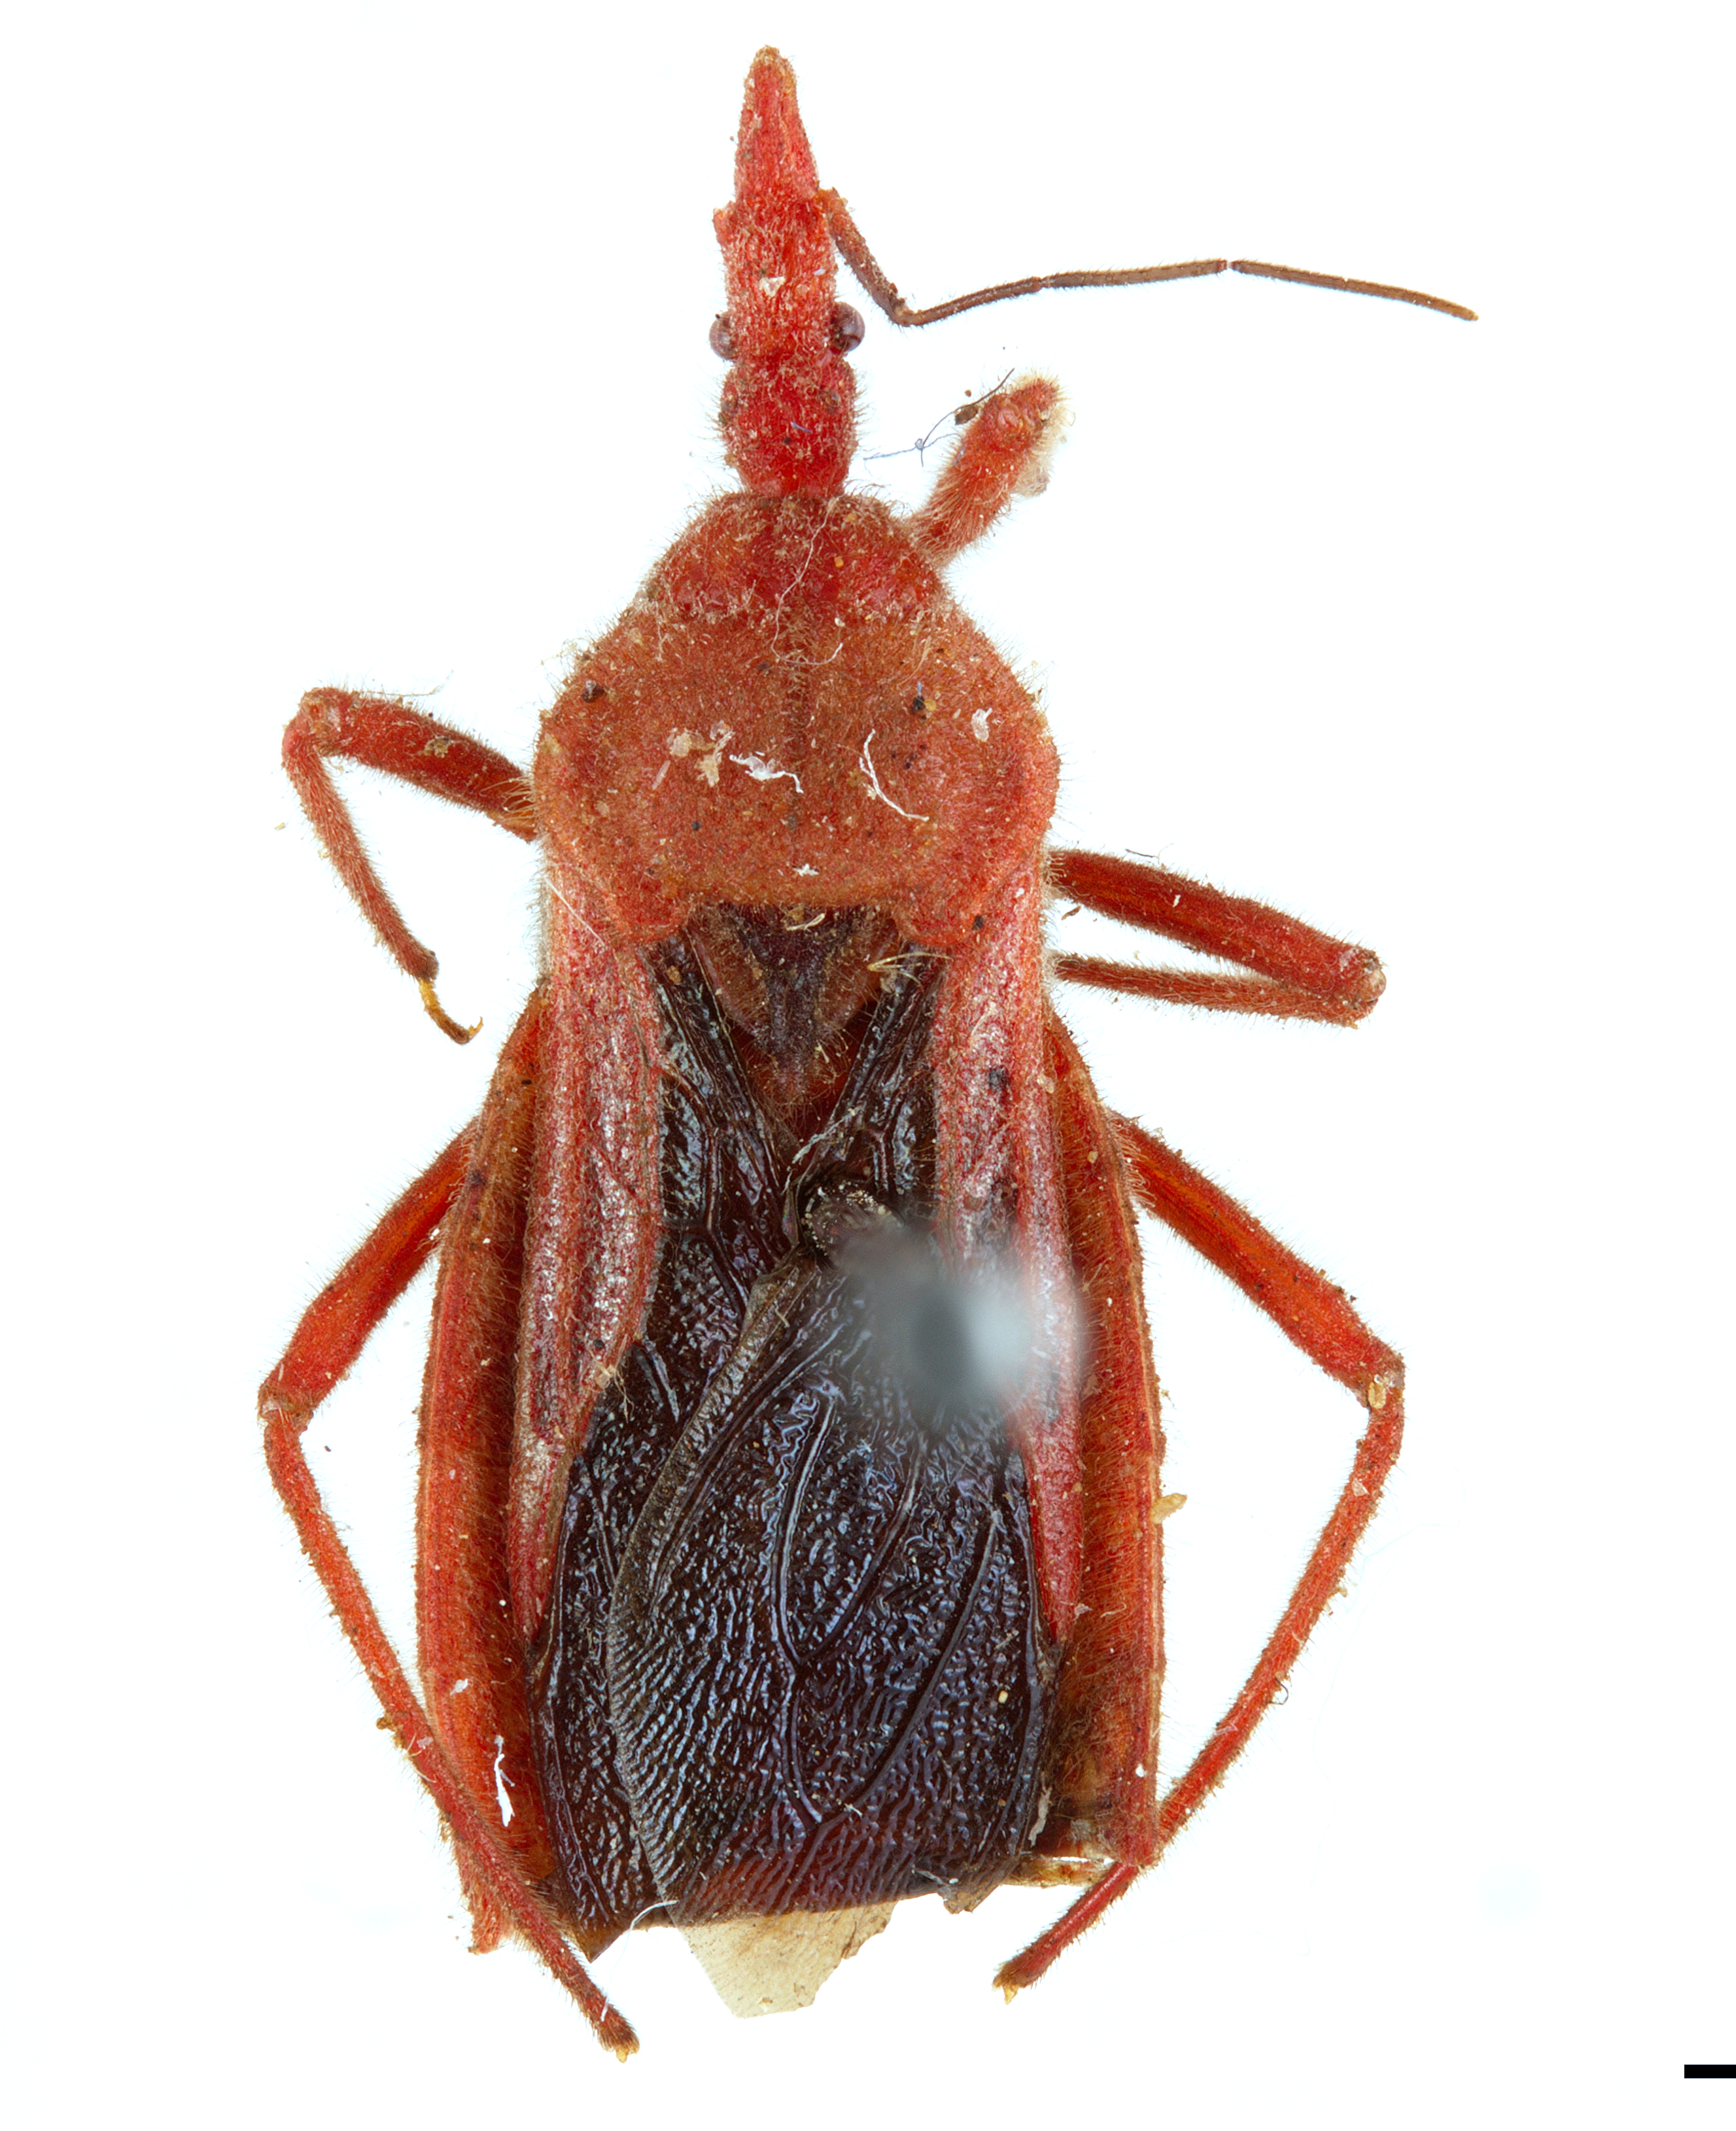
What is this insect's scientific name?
Lophocephala guerini
